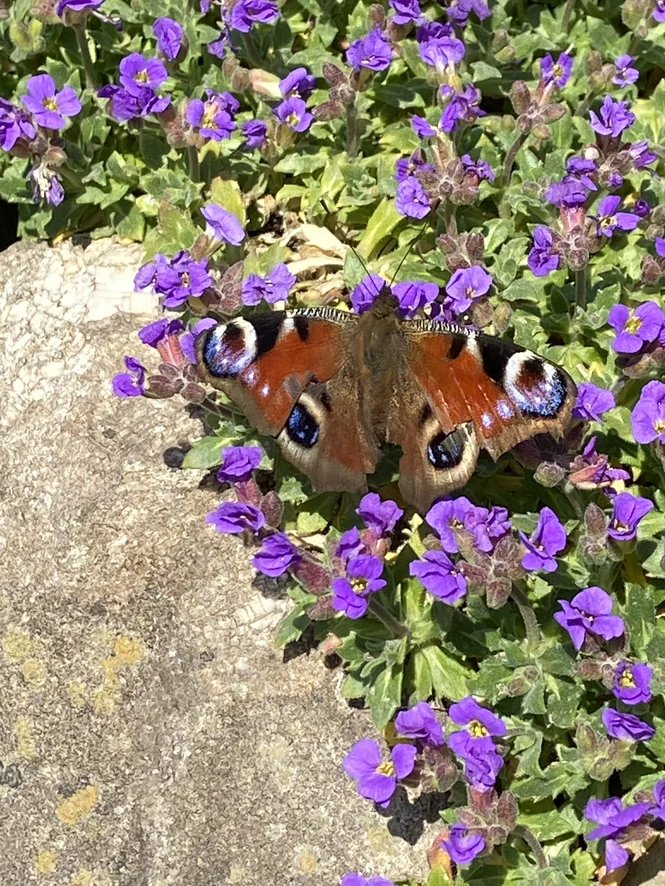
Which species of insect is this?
Aglais io
